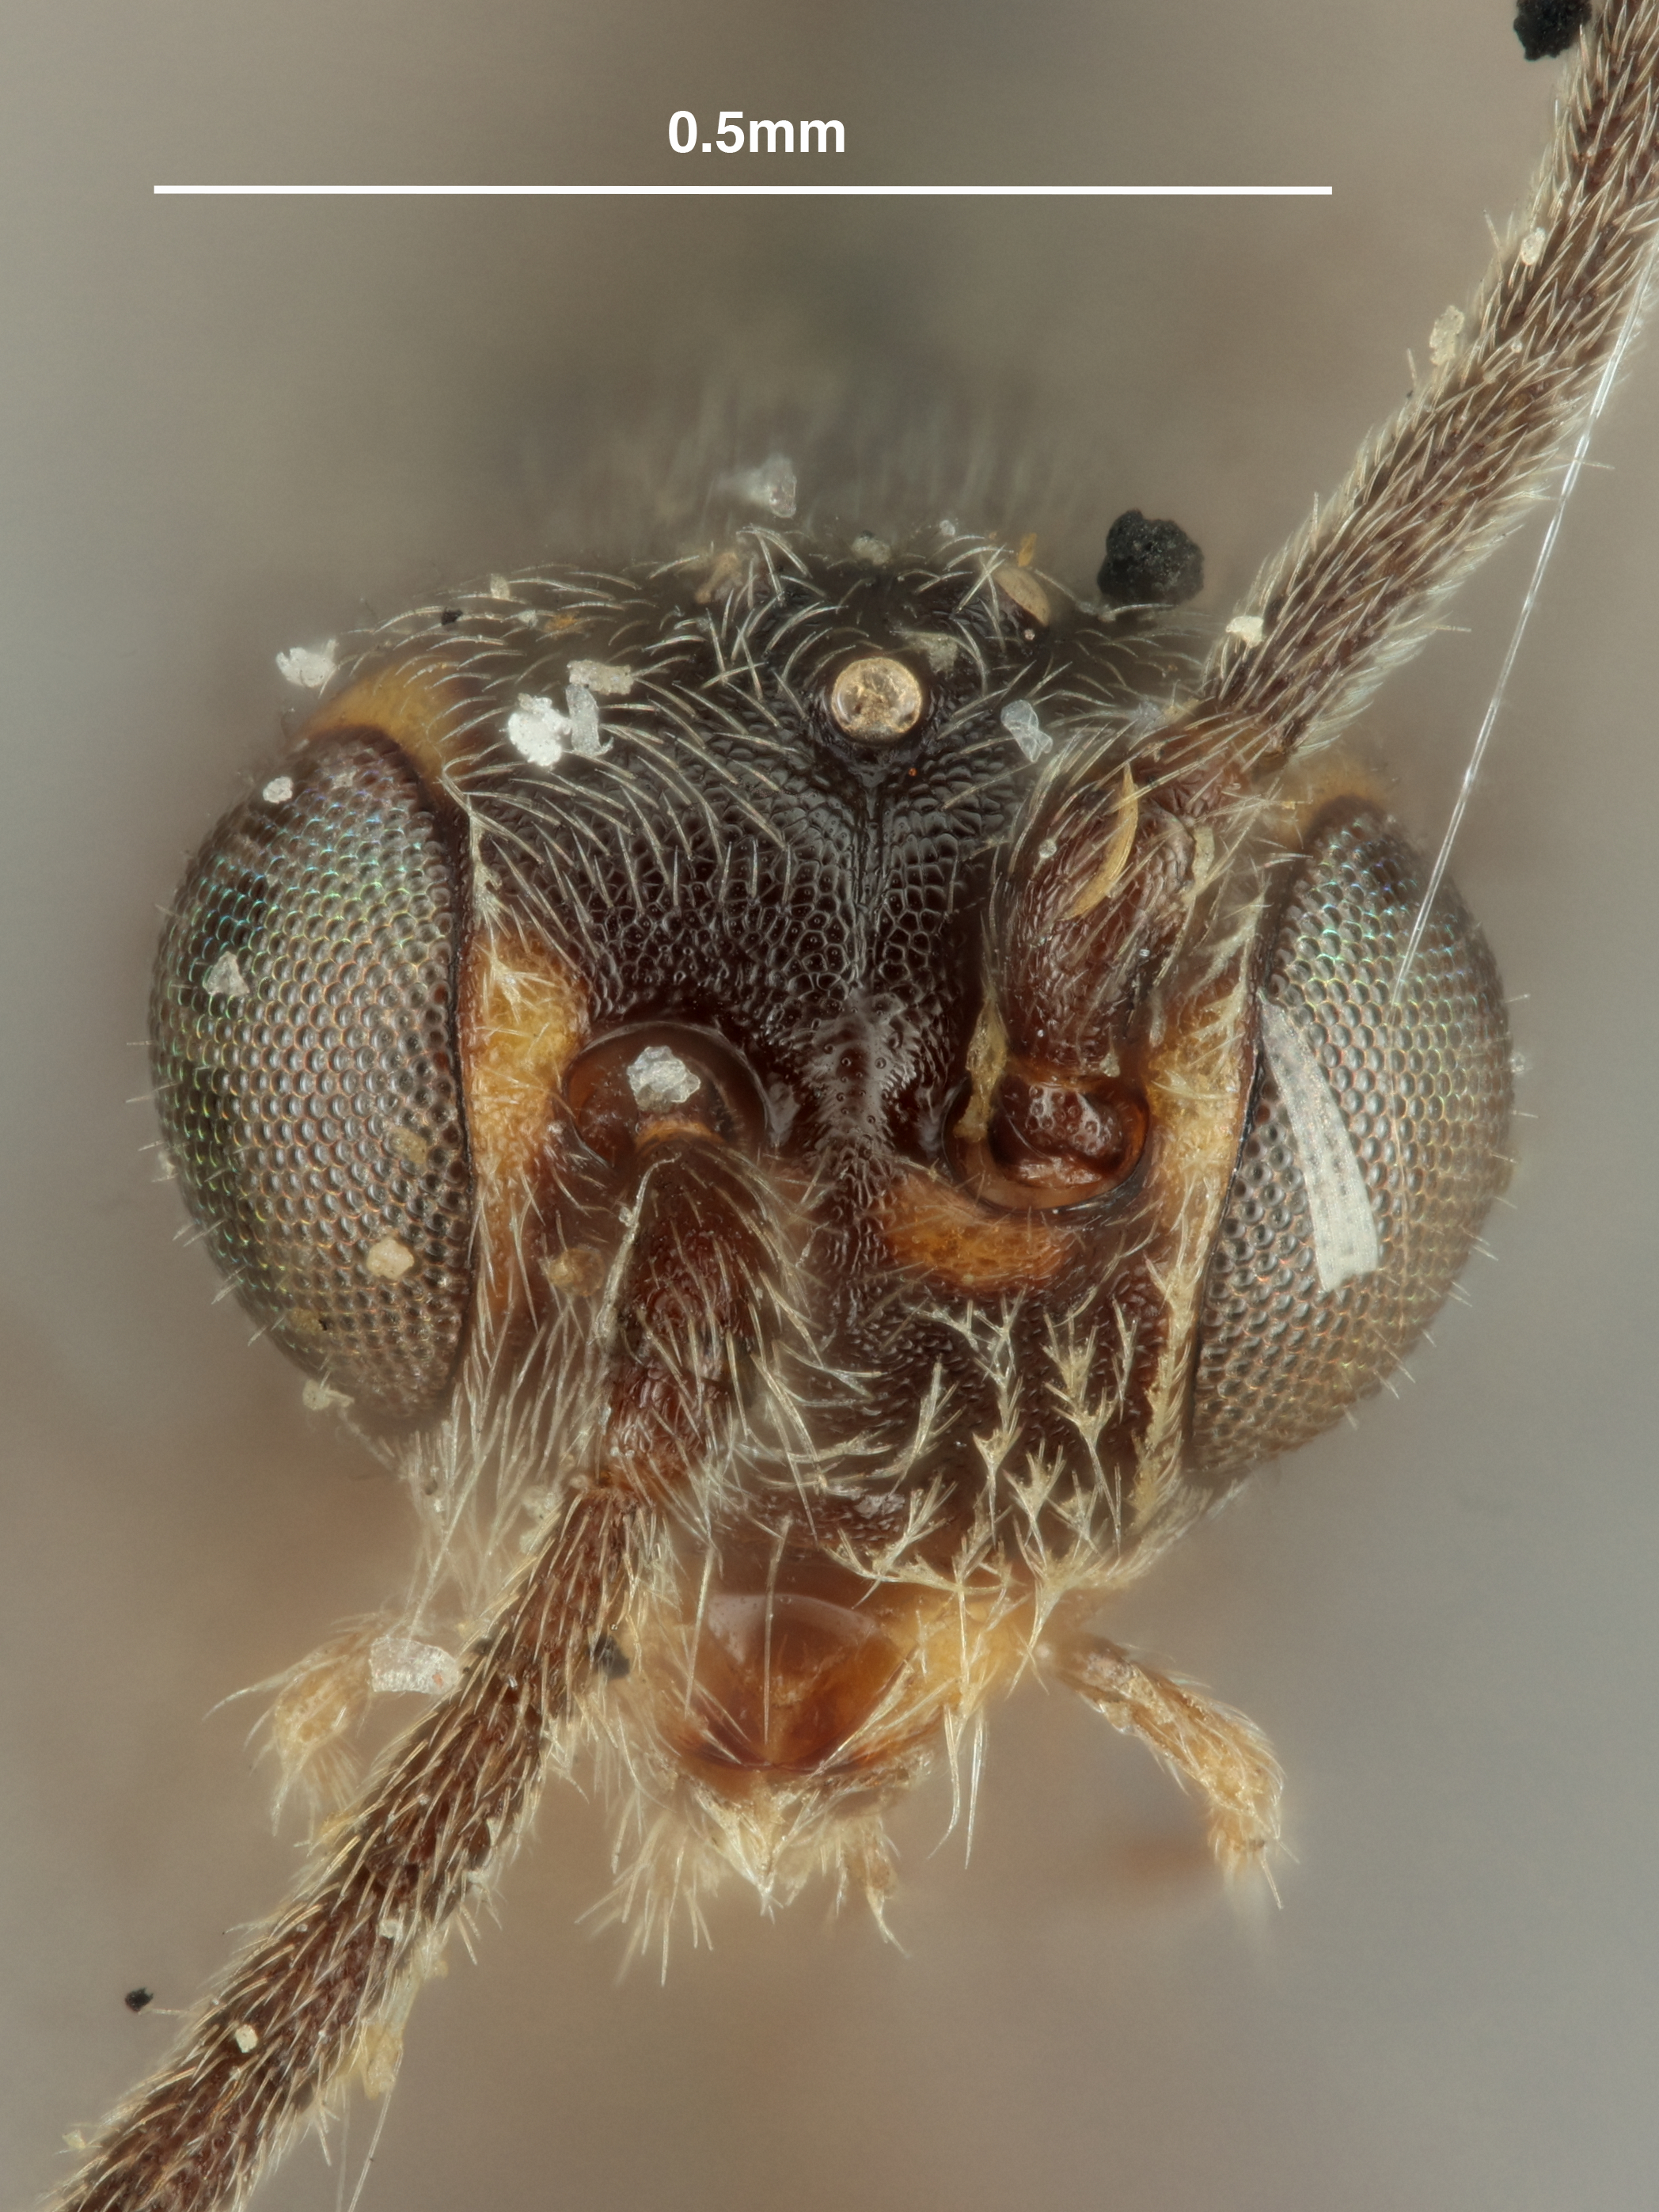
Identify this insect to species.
Habrobracon johannseni
